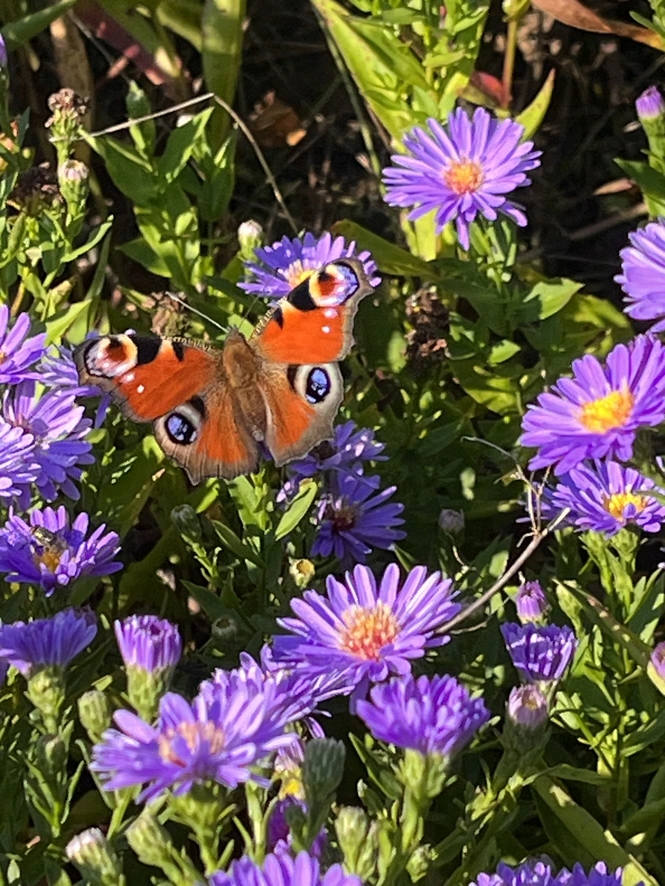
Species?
Aglais io
